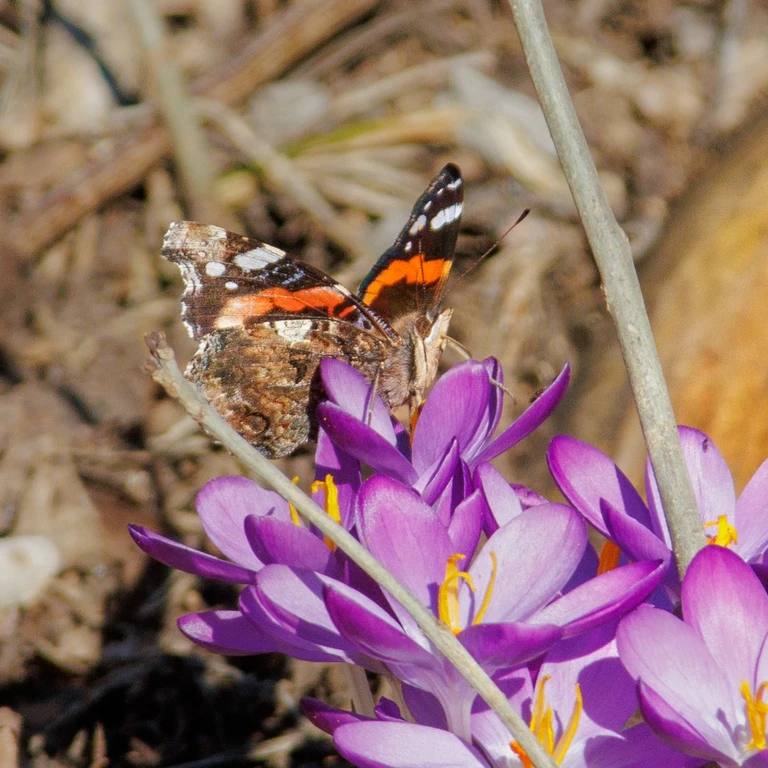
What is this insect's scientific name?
Vanessa atalanta
